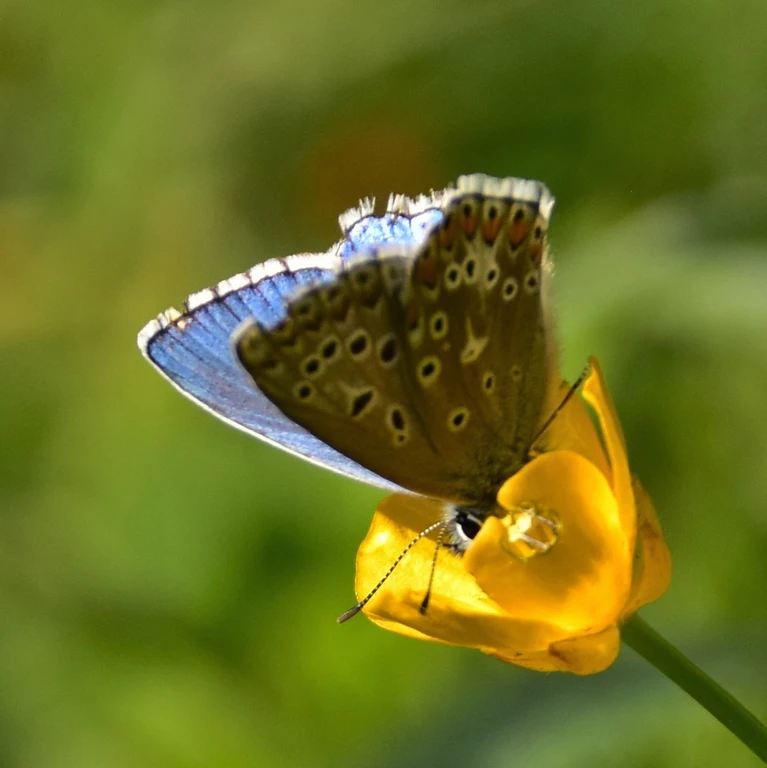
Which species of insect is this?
Lysandra bellargus
